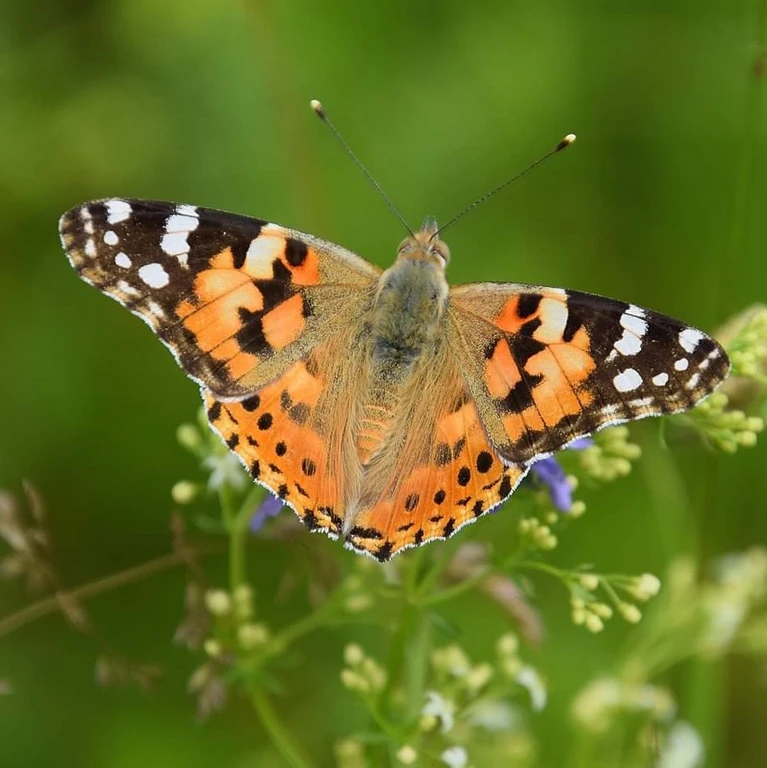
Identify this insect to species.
Vanessa cardui
